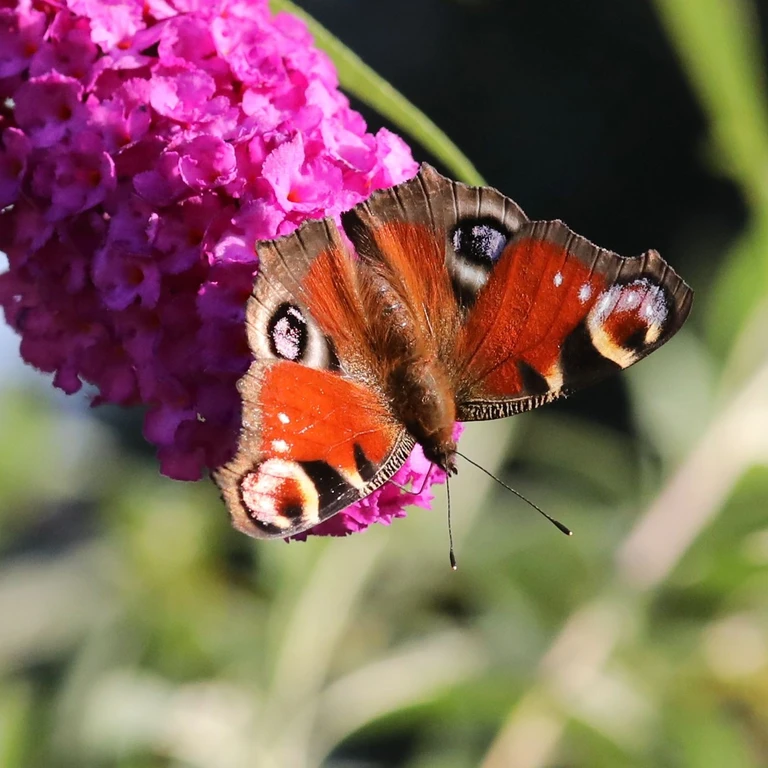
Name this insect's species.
Aglais io
